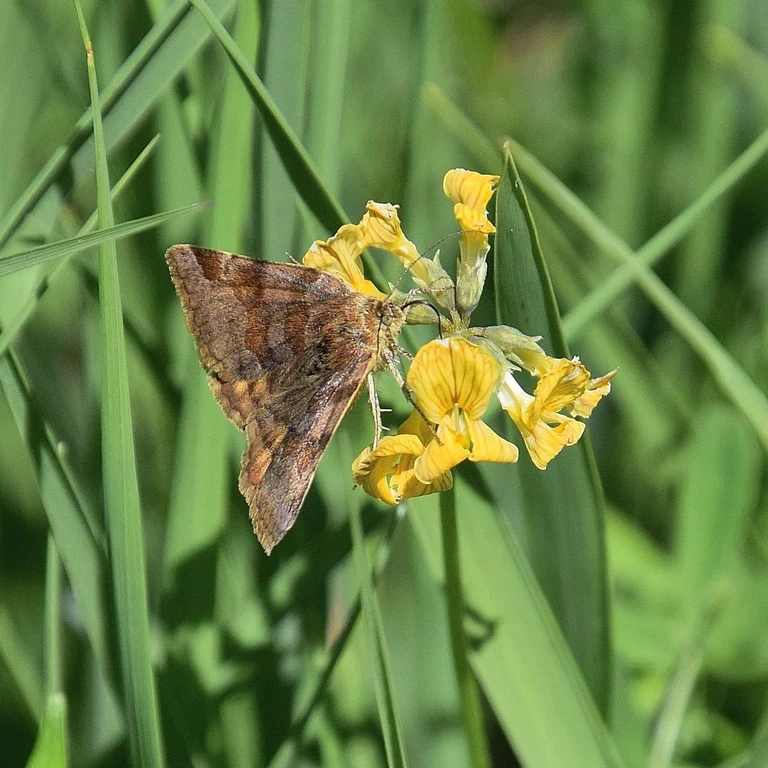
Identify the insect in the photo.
Euclidia glyphica
